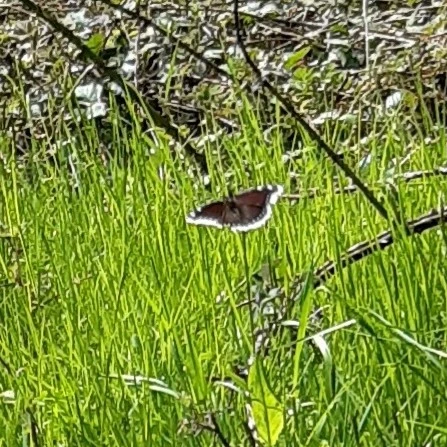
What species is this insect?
Nymphalis antiopa
